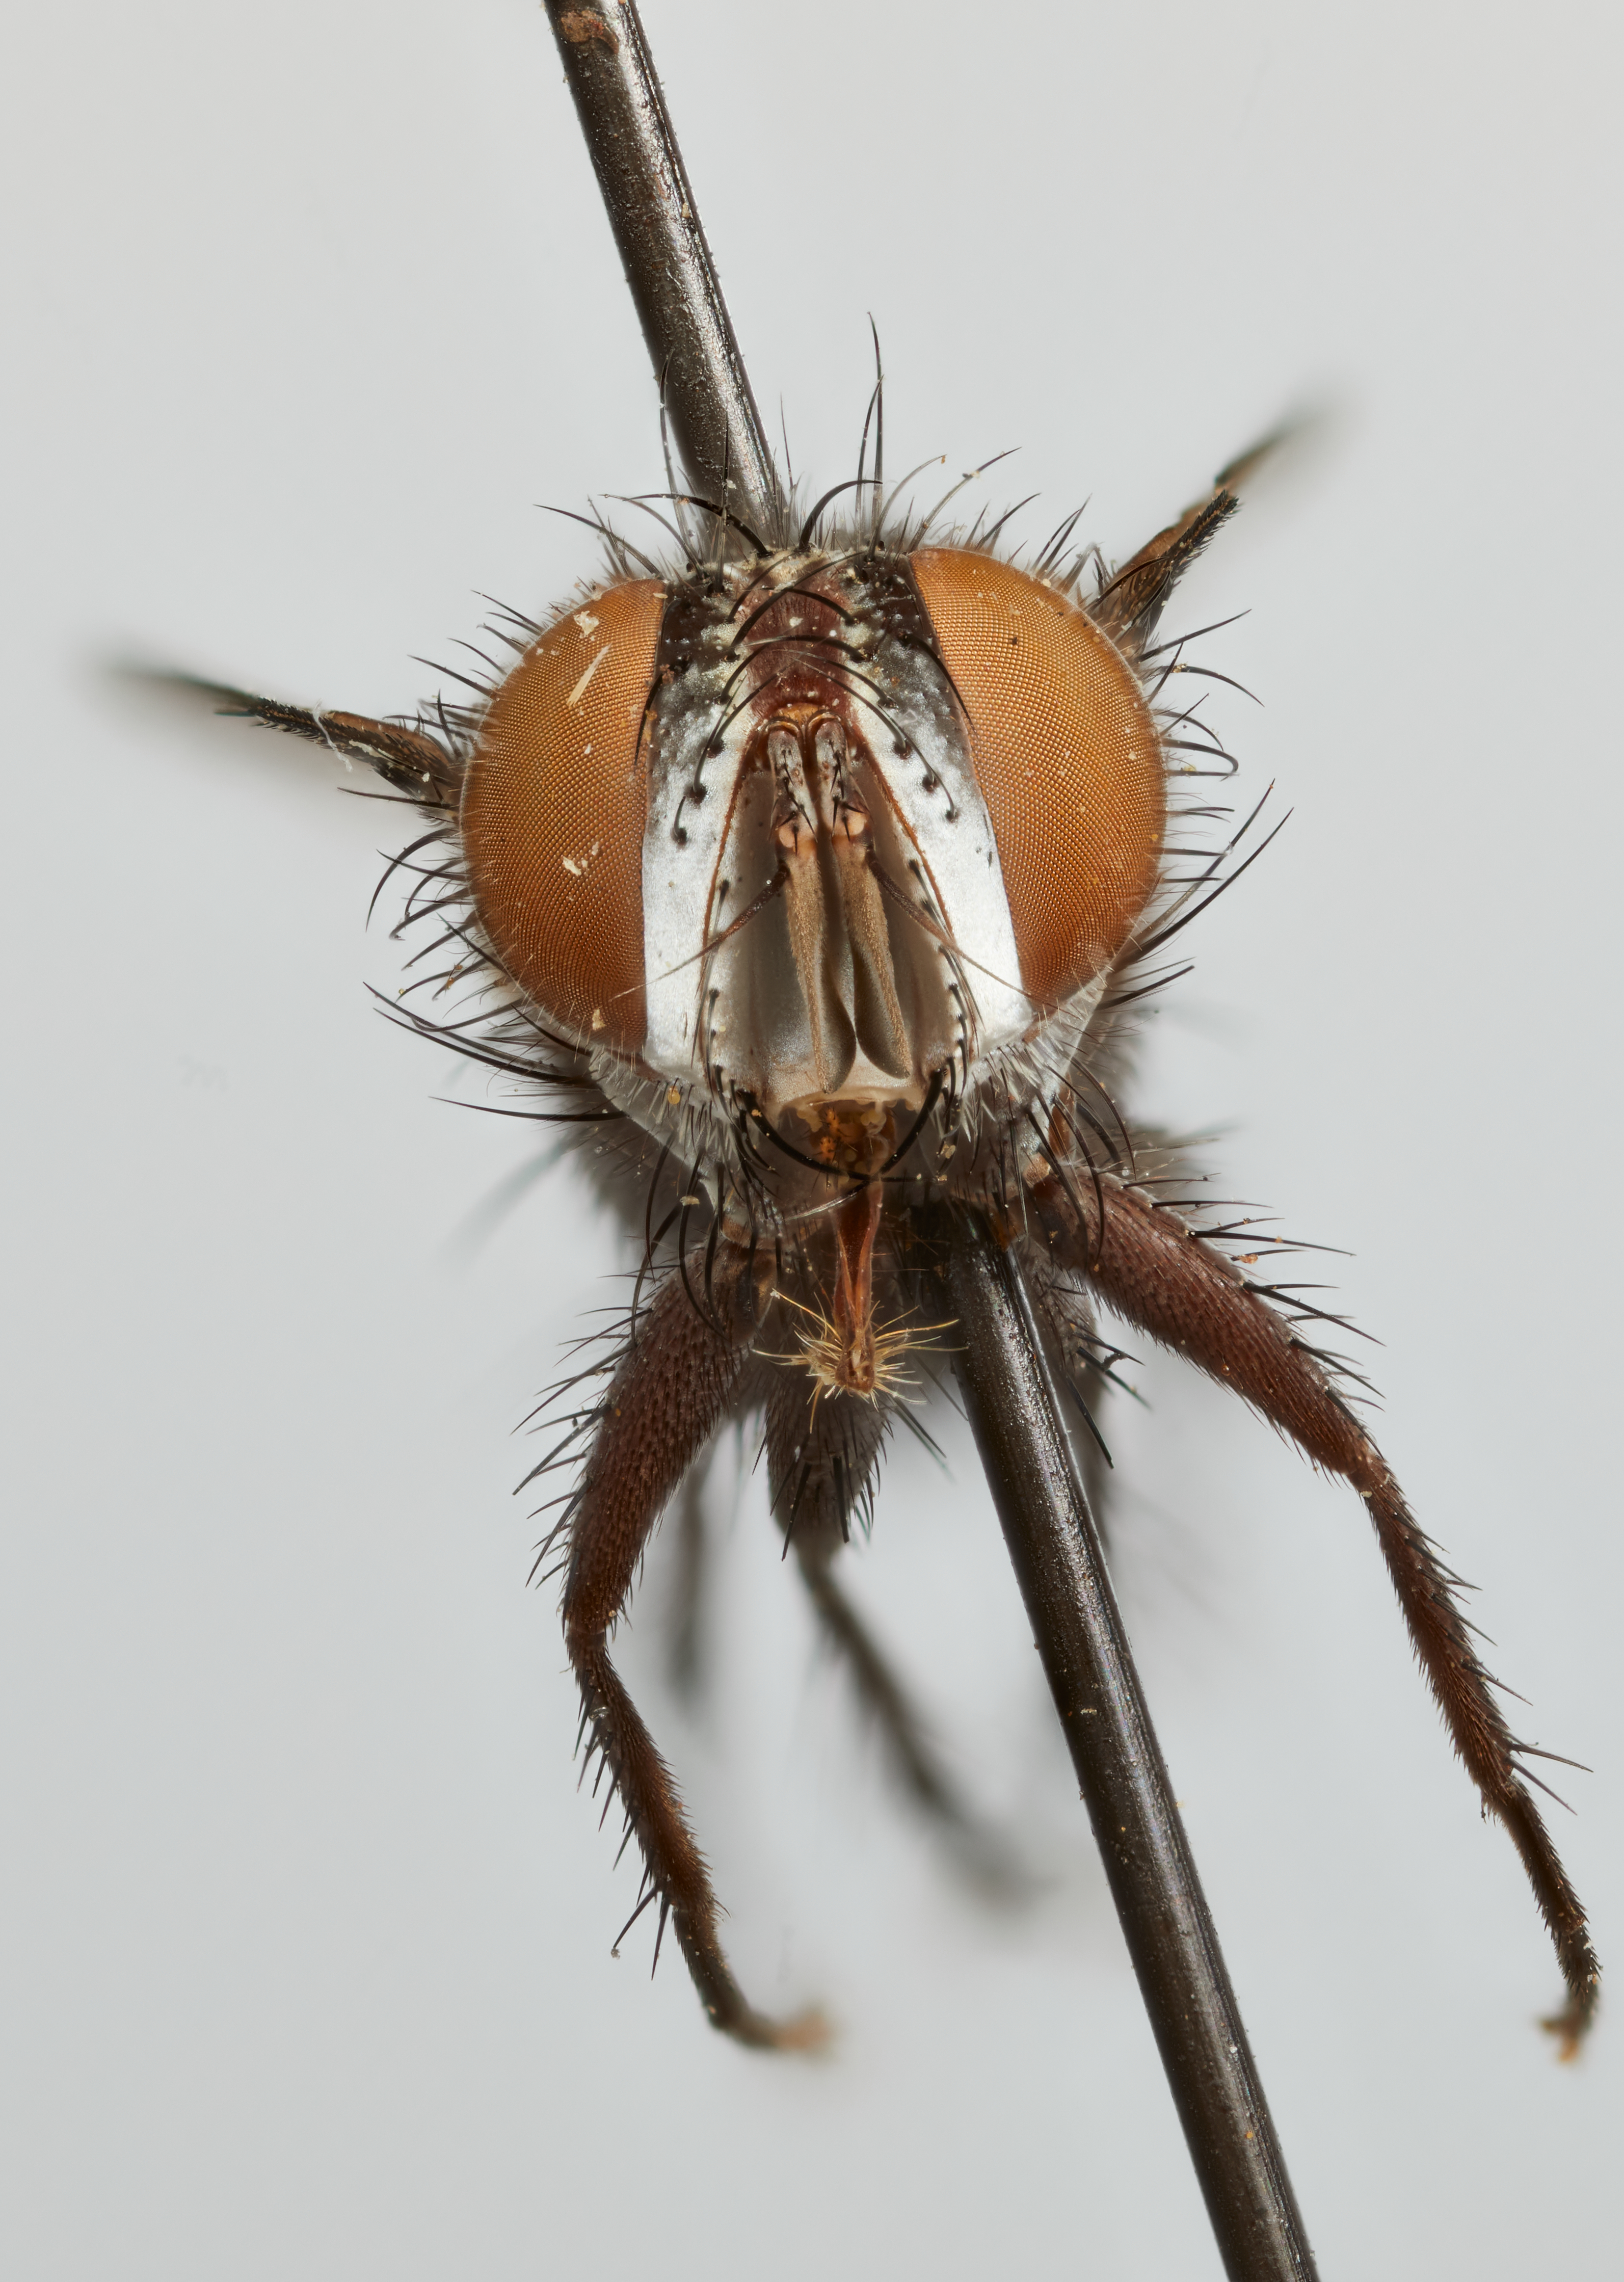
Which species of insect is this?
Phorocera indivisa
